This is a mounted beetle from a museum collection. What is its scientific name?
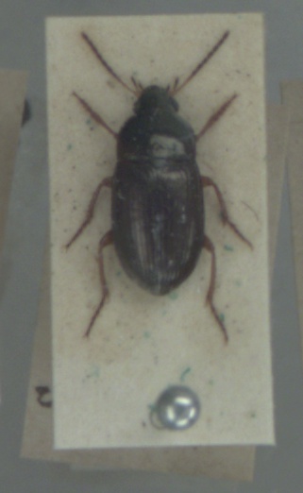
Amara anthobia
